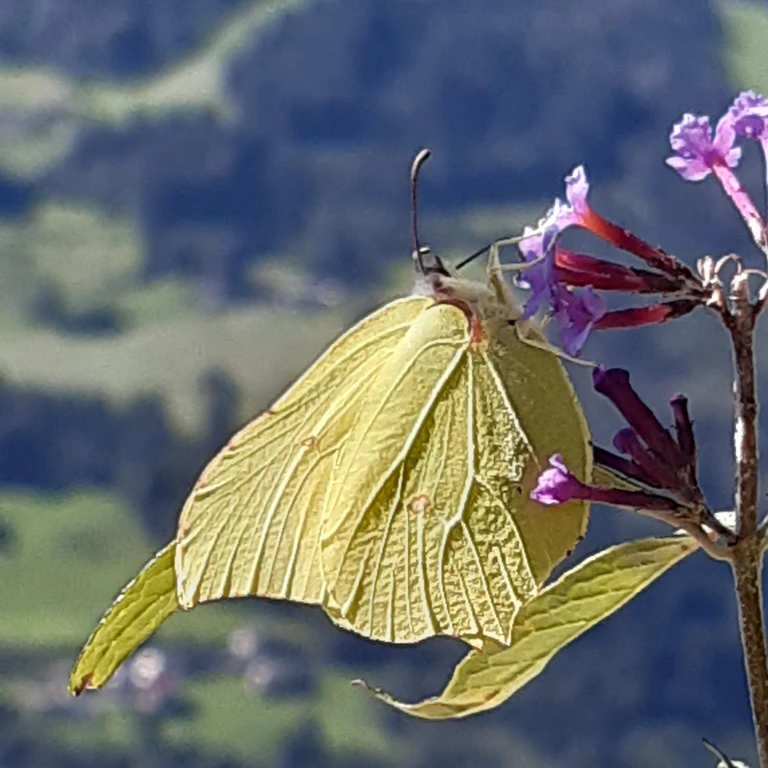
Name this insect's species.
Gonepteryx rhamni
